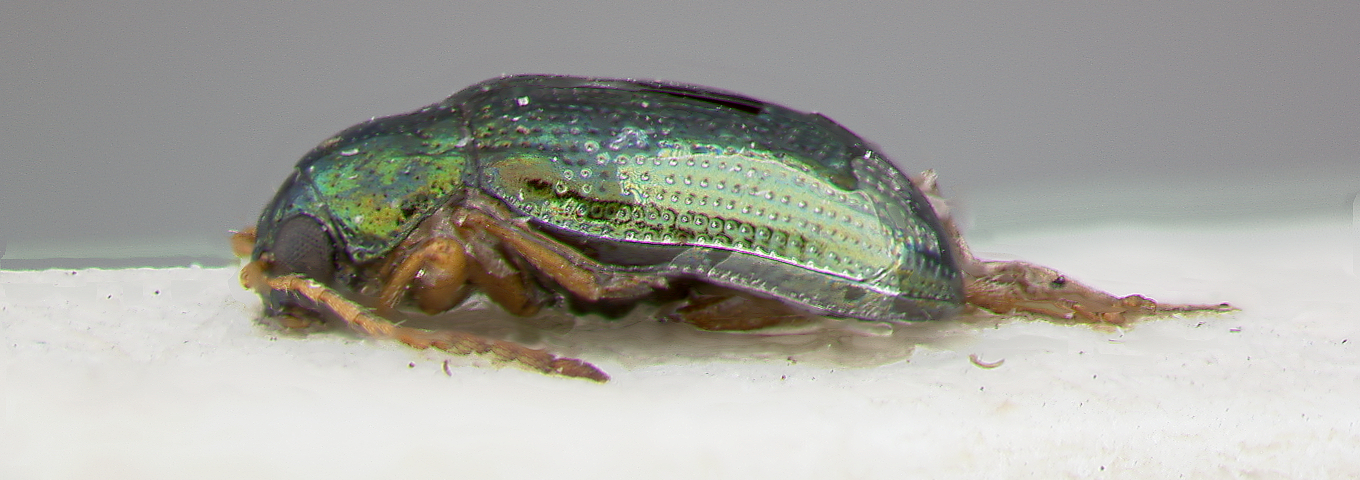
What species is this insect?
Chalcoides chittendeni
